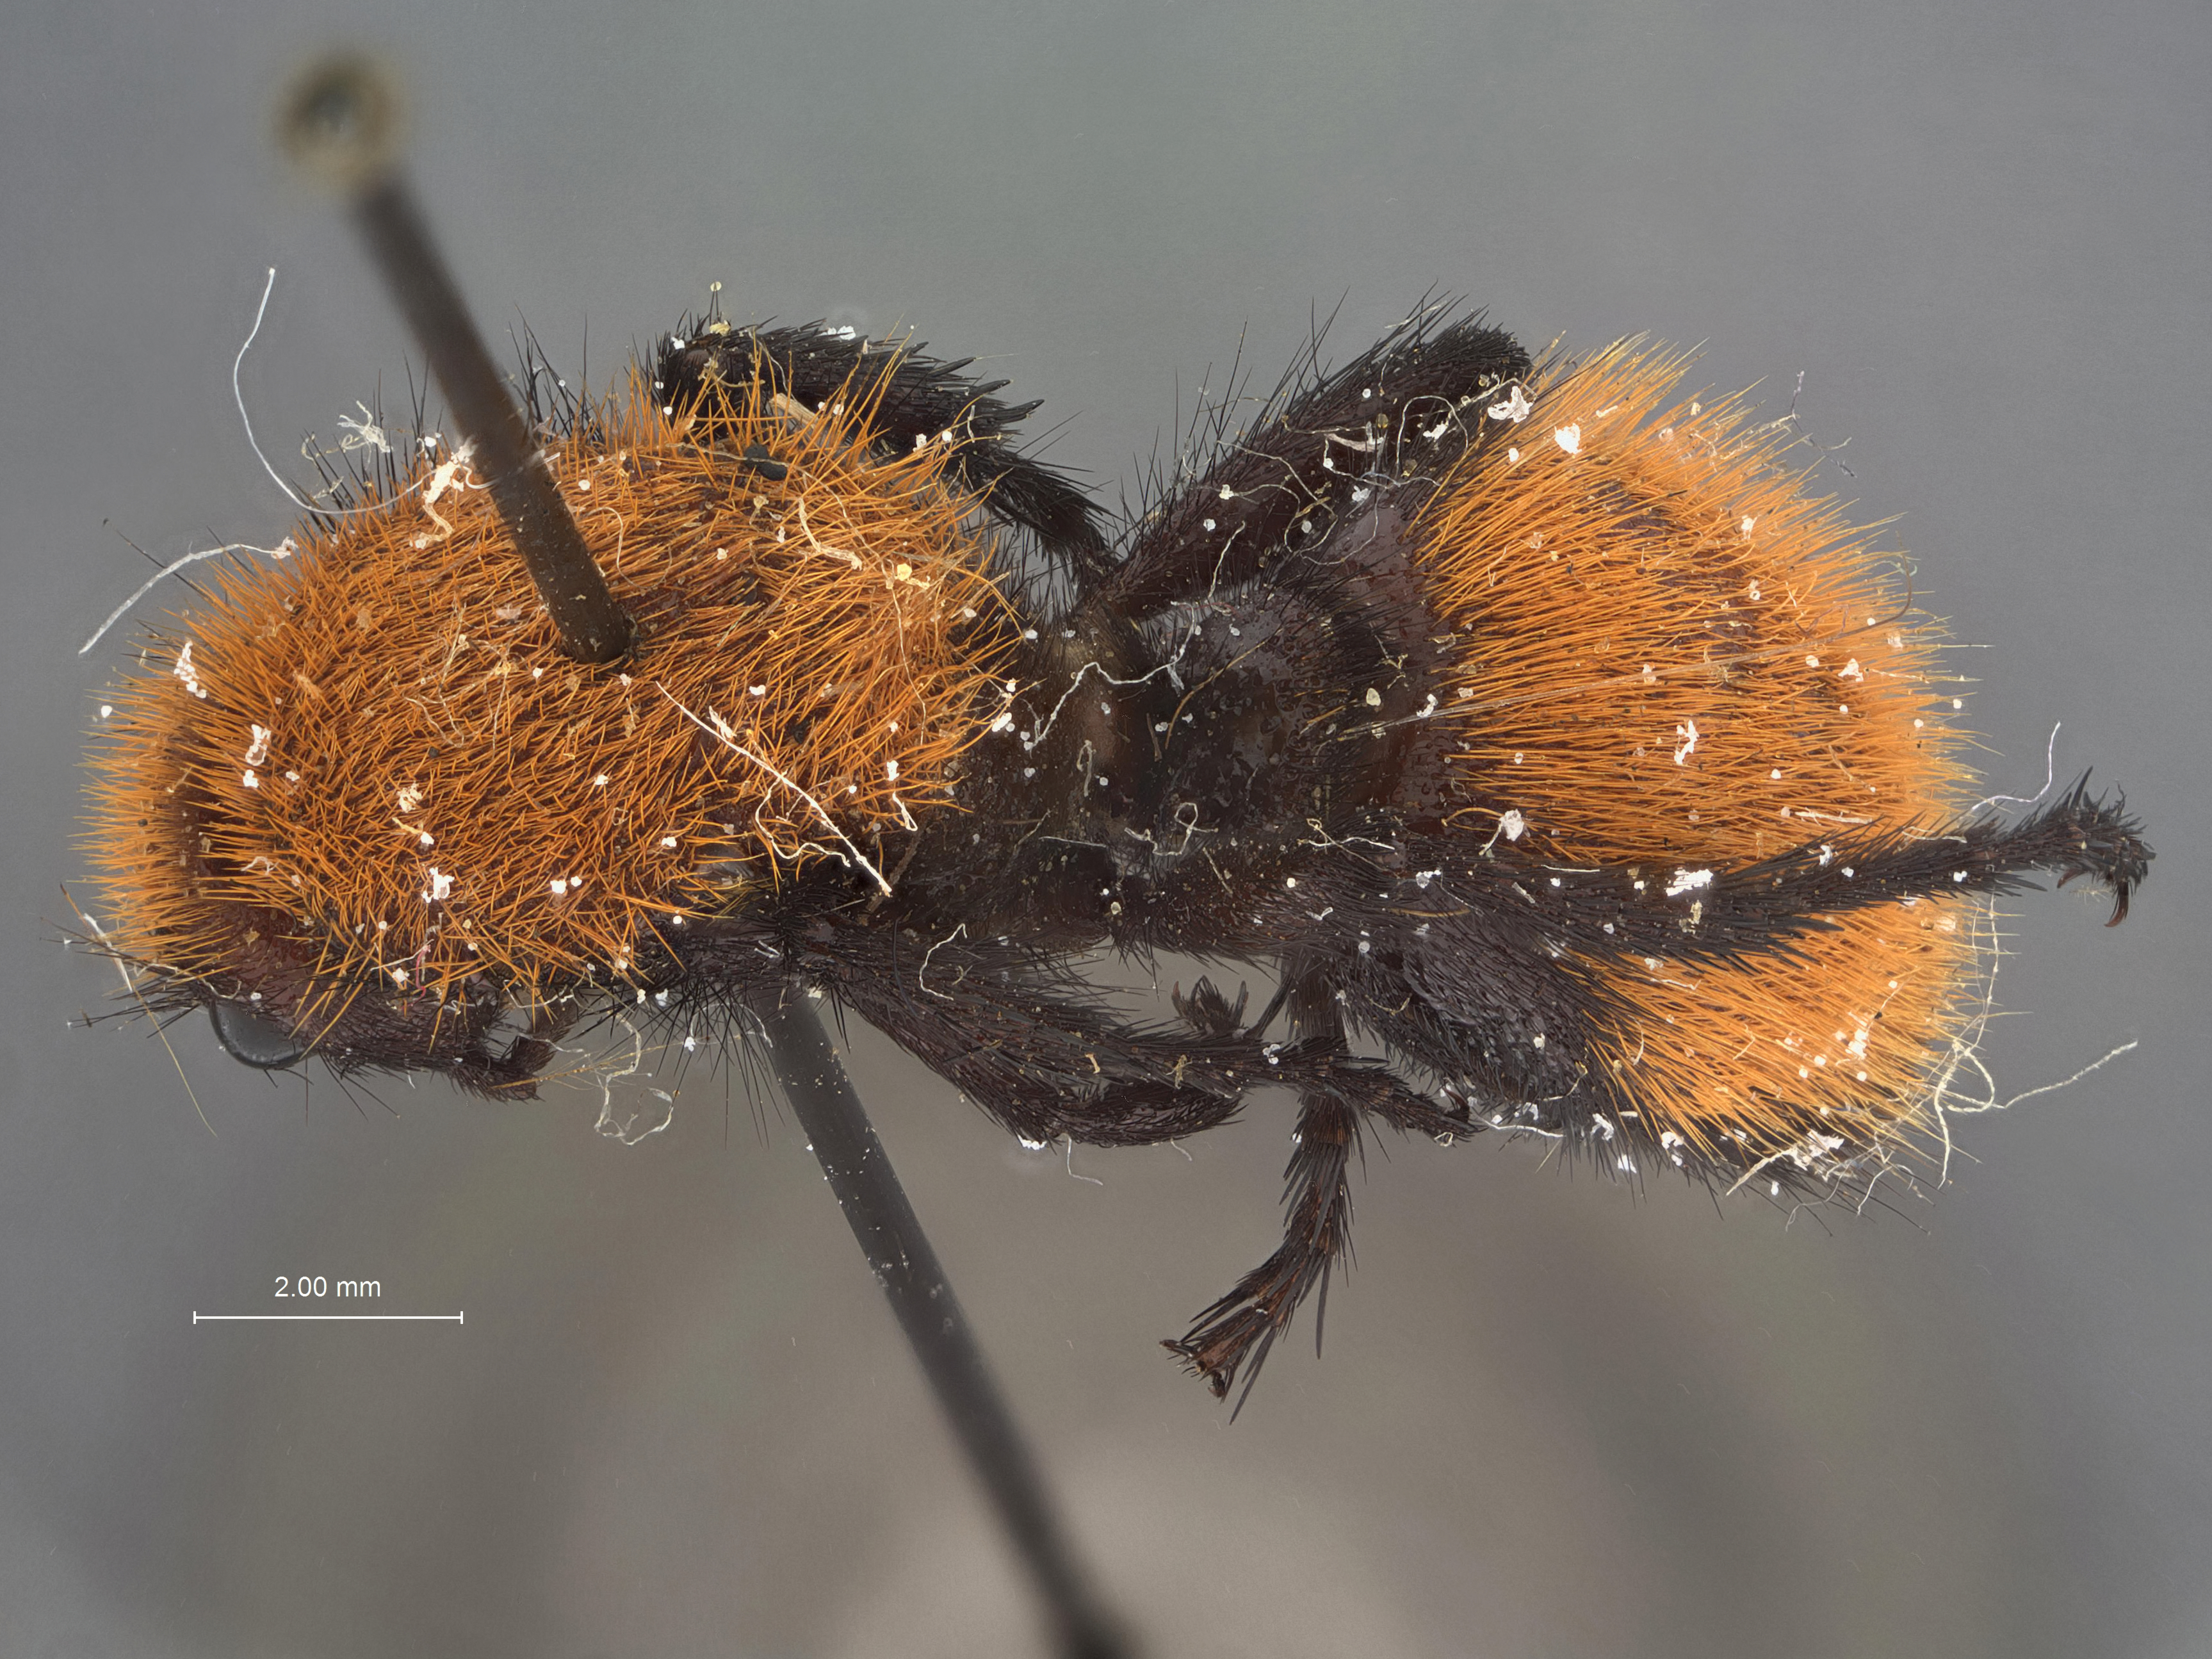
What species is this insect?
Dasymutilla melanippe
